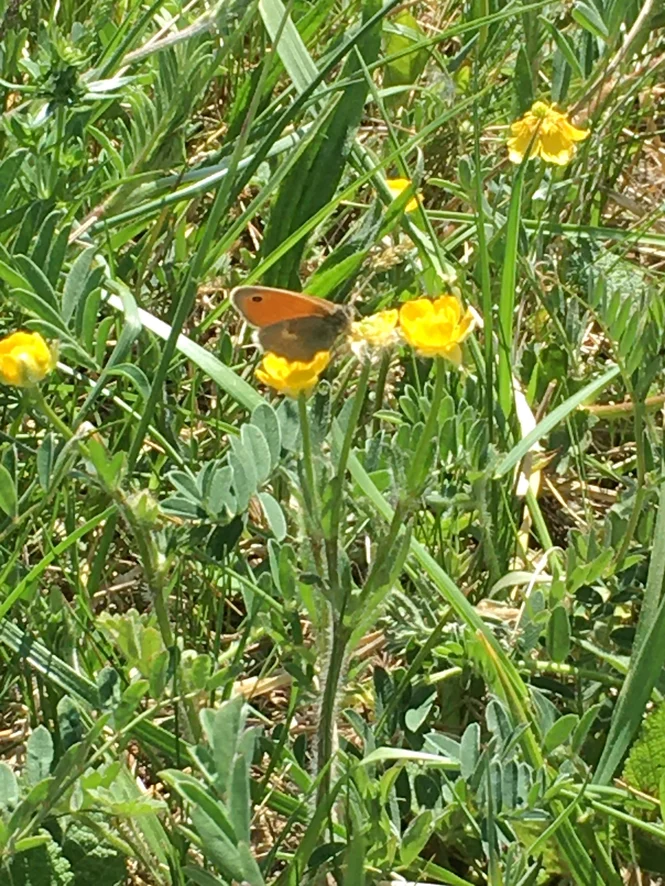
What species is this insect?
Coenonympha pamphilus
